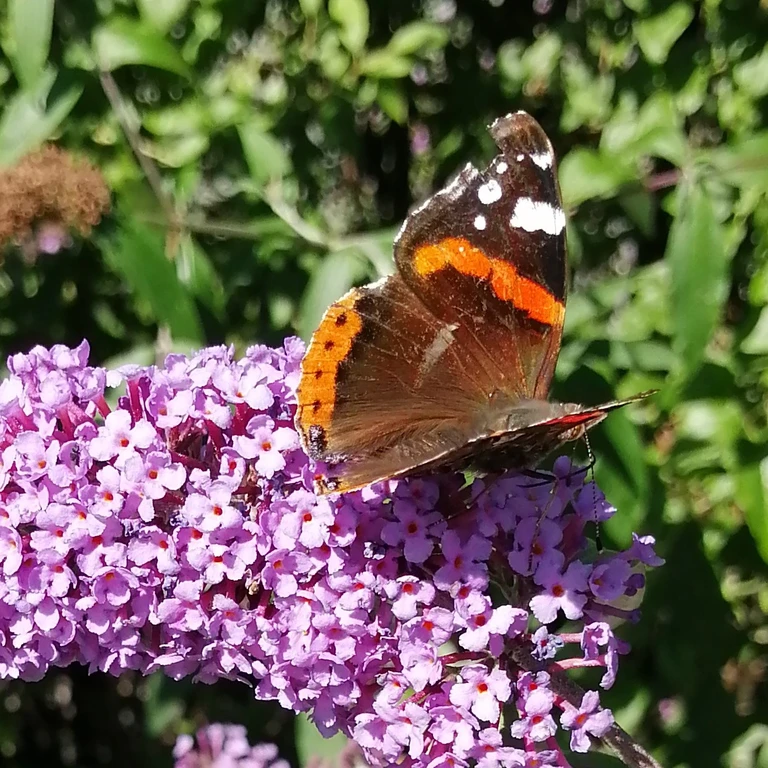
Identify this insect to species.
Vanessa atalanta
